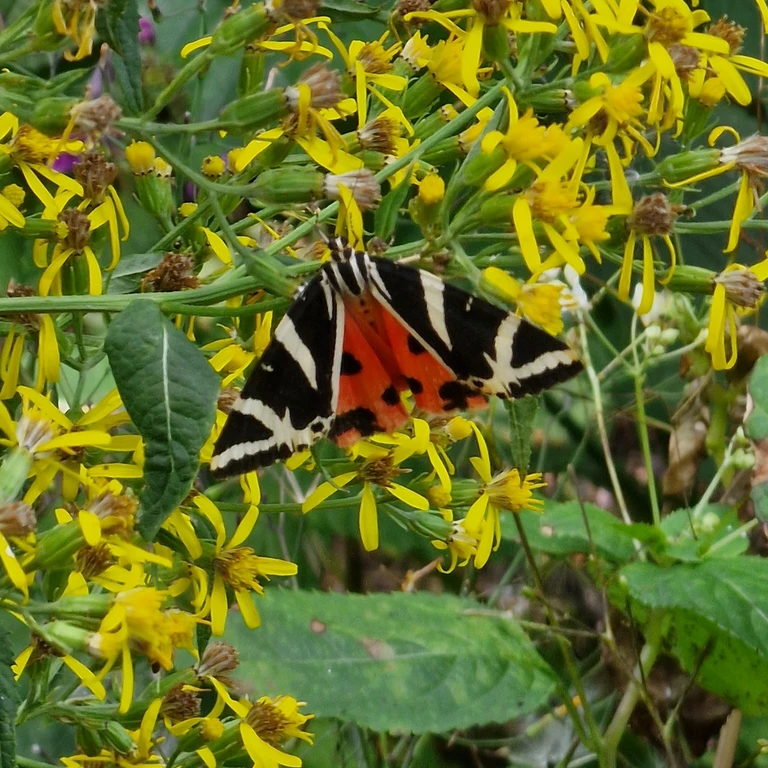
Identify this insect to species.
Euplagia quadripunctaria
